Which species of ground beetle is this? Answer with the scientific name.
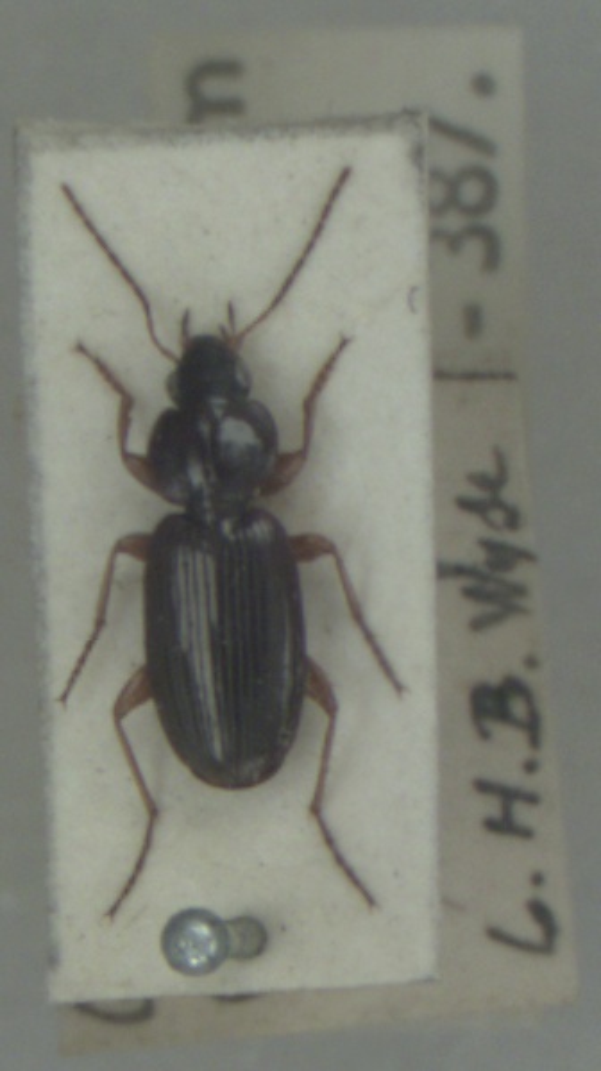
Olisthopus rotundatus
